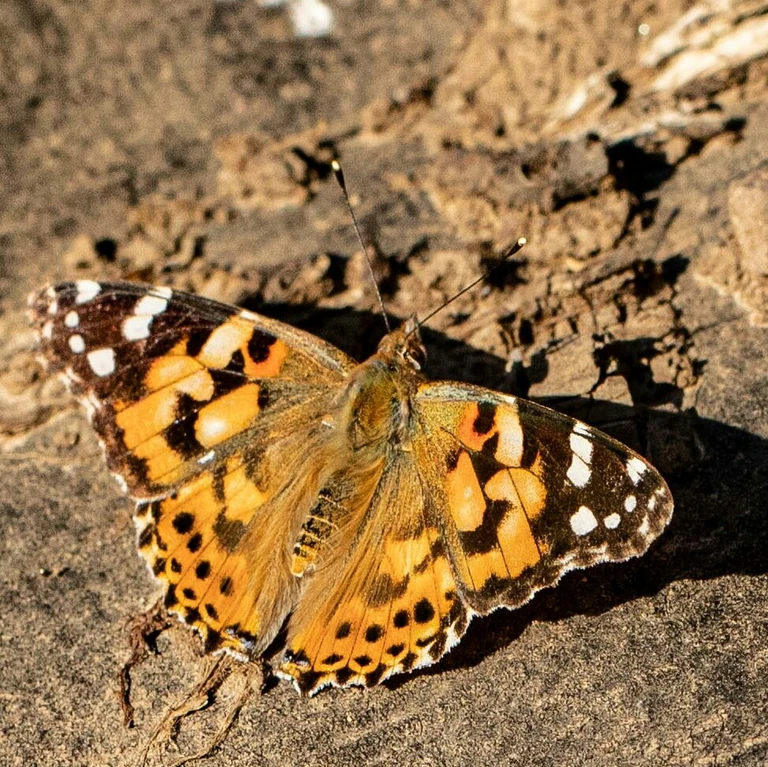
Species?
Vanessa cardui
